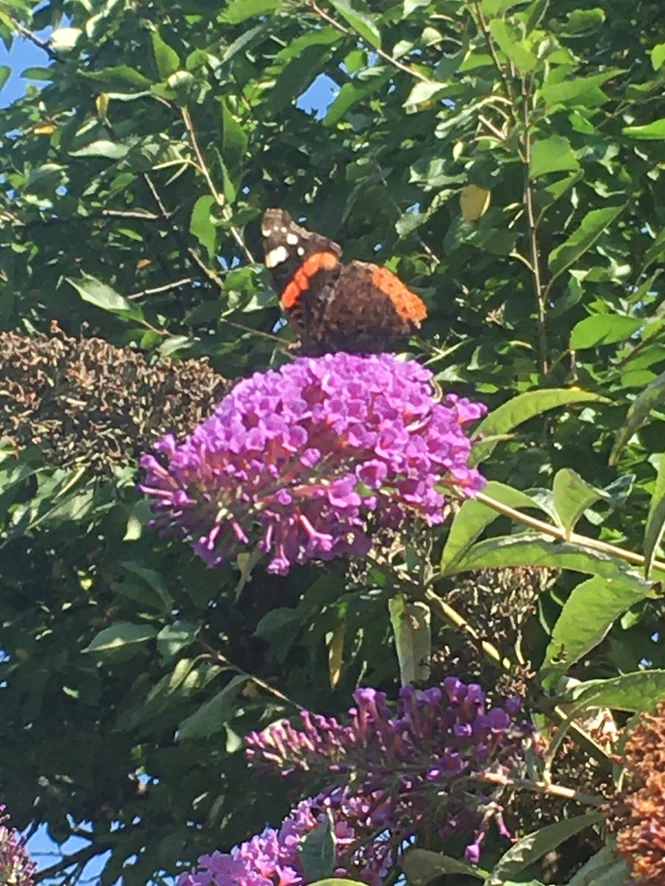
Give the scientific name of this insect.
Vanessa atalanta
